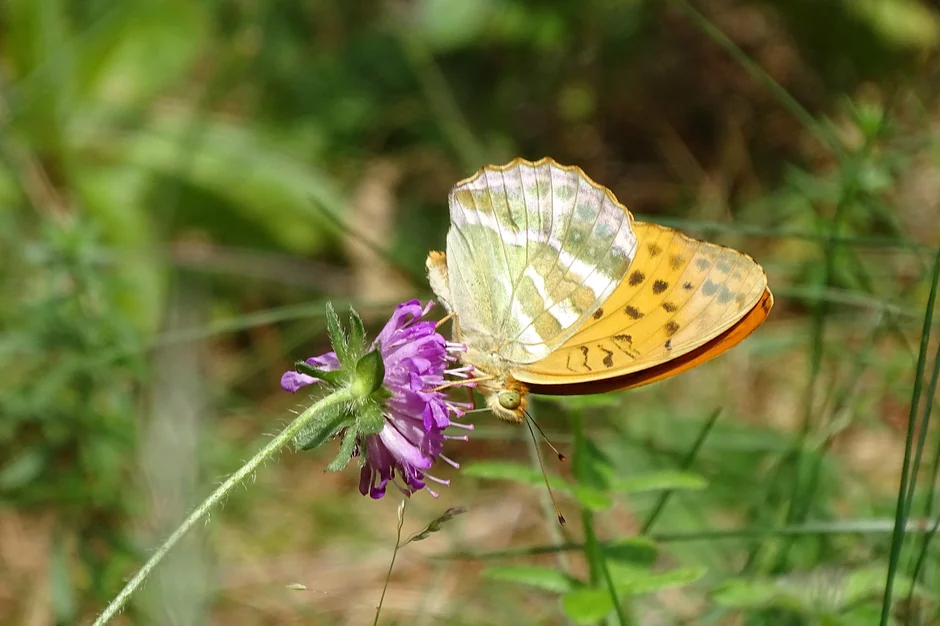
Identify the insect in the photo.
Argynnis paphia
